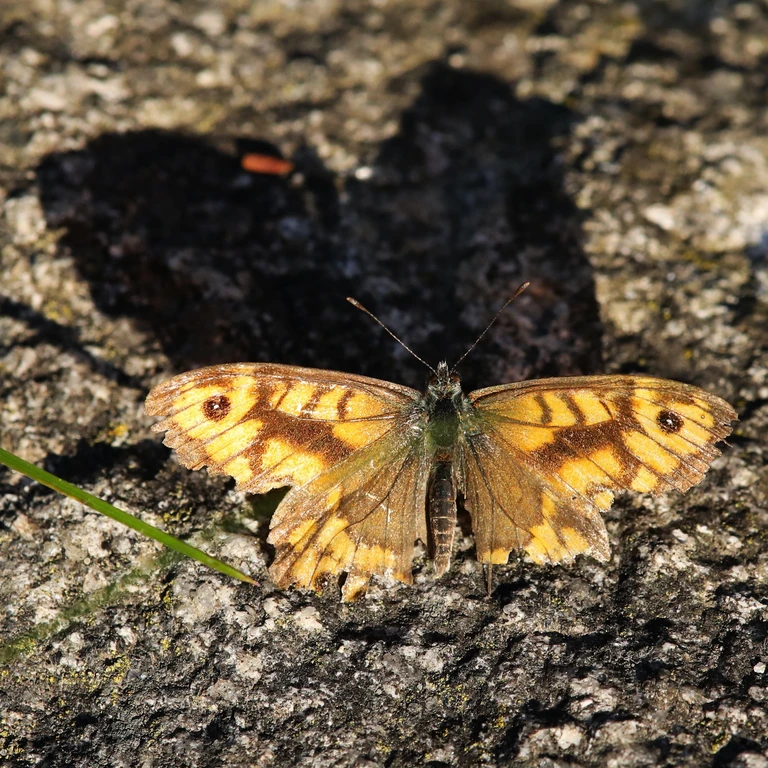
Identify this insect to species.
Lasiommata megera (also Pararge megera)
